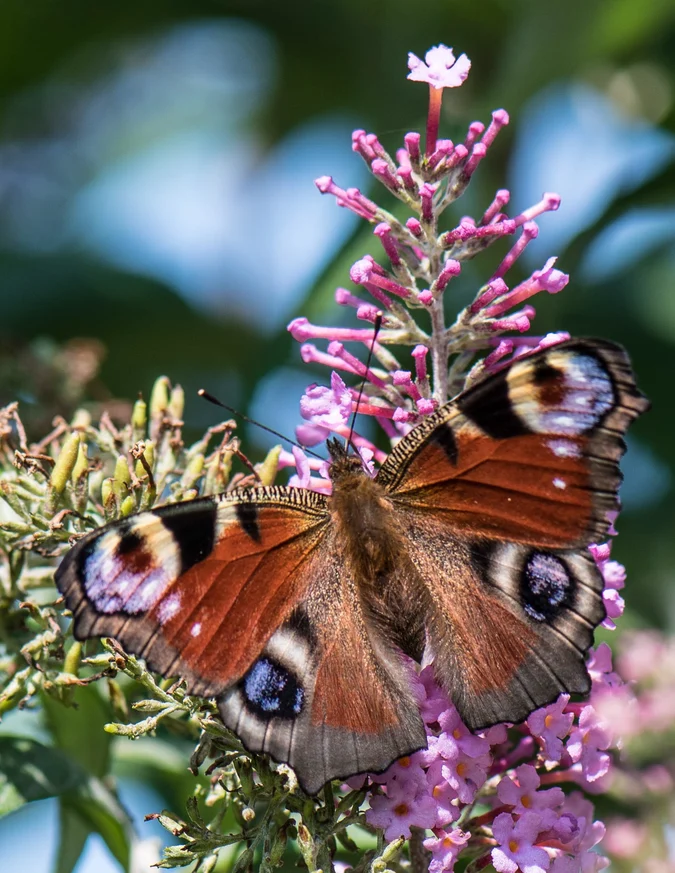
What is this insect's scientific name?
Aglais io
